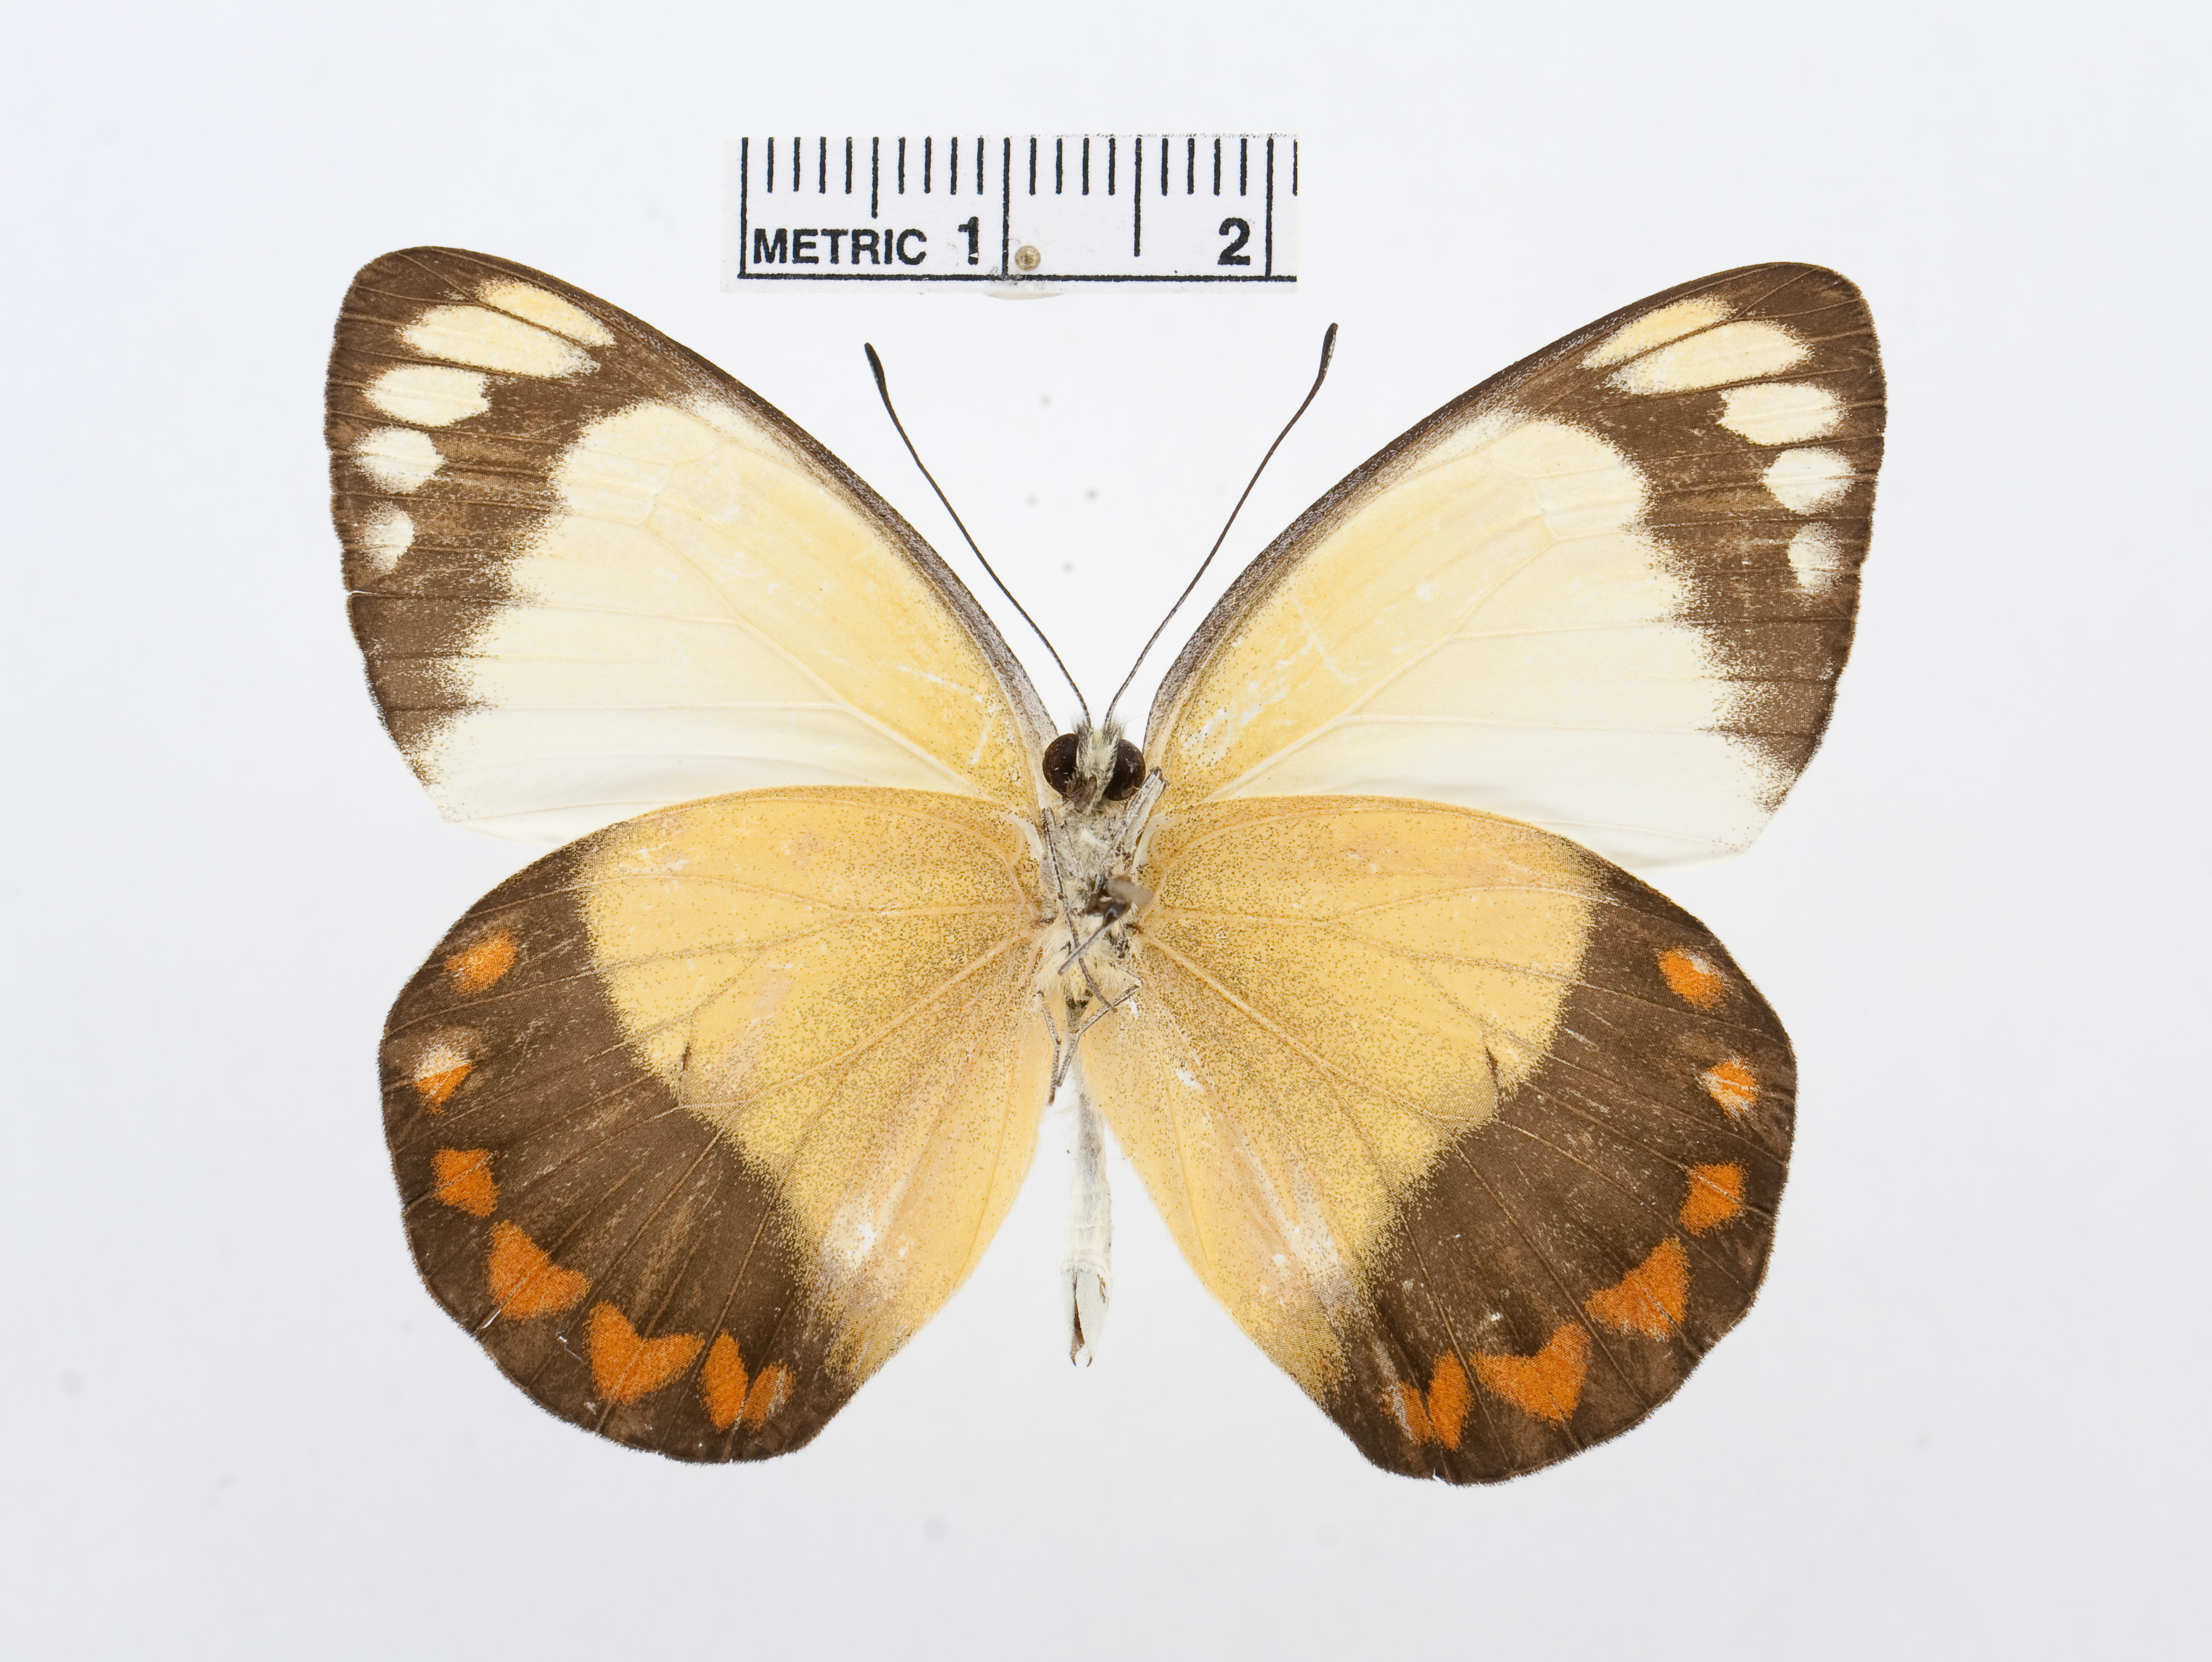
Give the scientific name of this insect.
Delias isse
